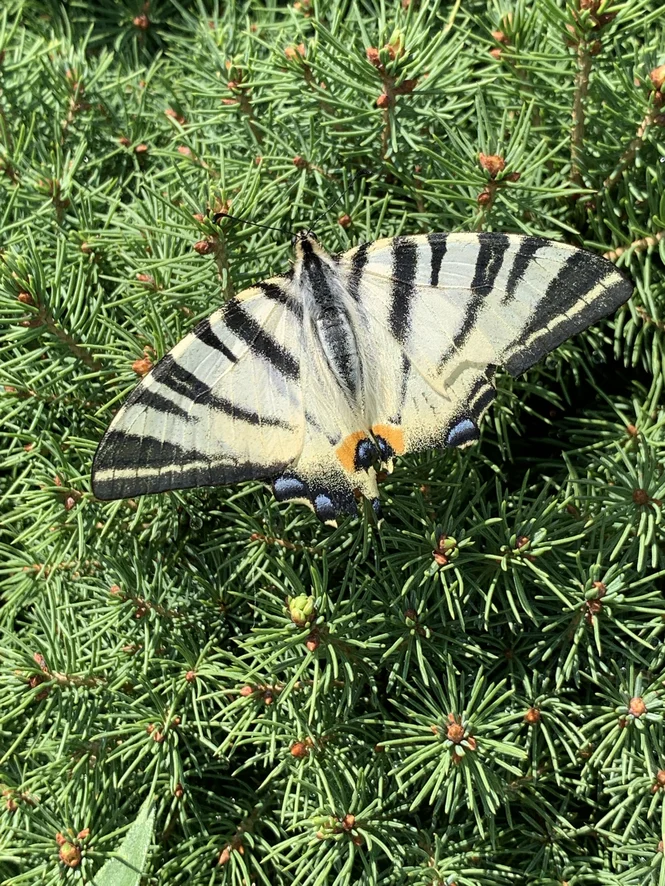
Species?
Iphiclides podalirius
